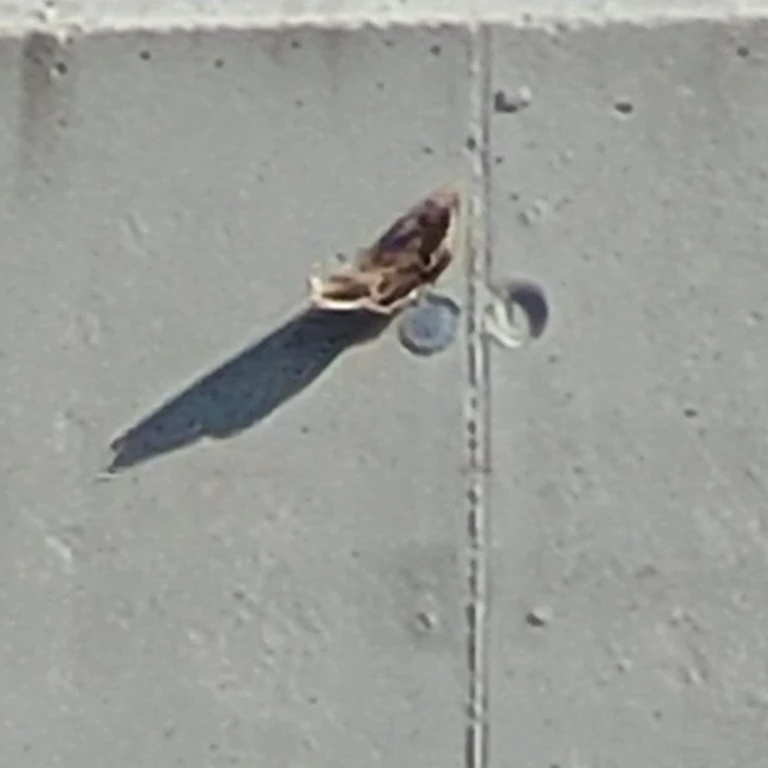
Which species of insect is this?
Saturnia pyri
